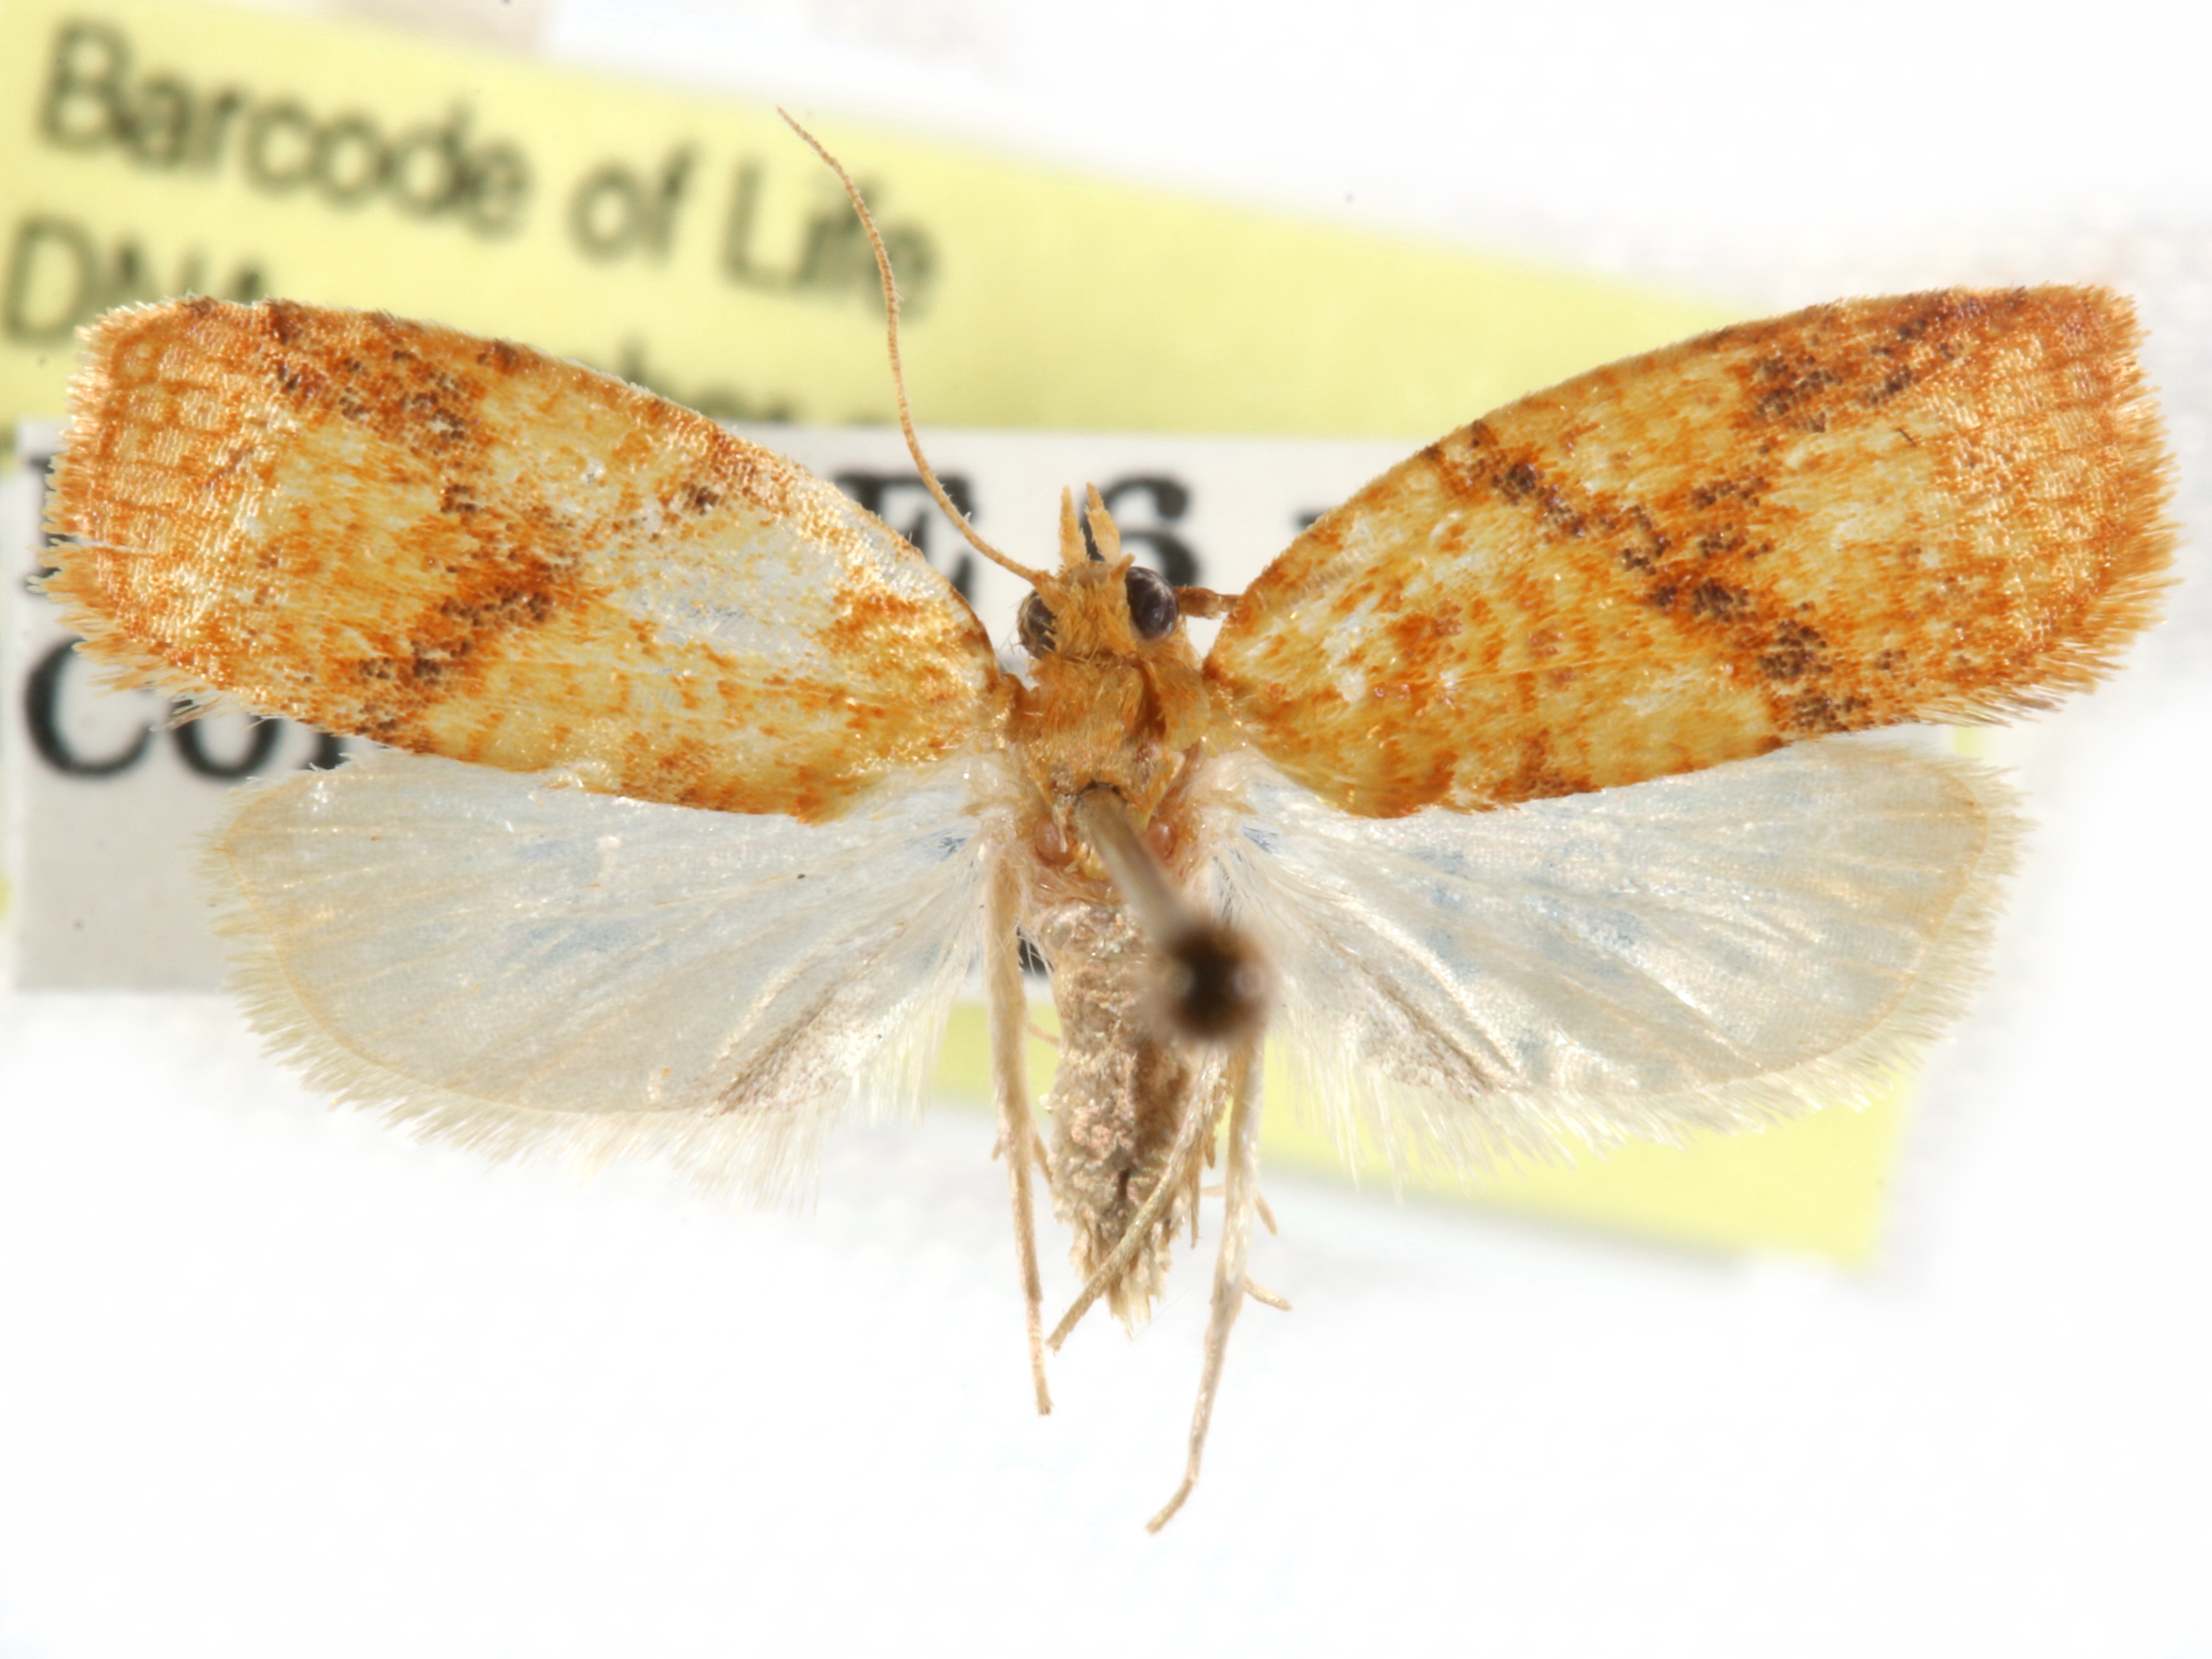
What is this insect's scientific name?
Adoxophyes aurantia
